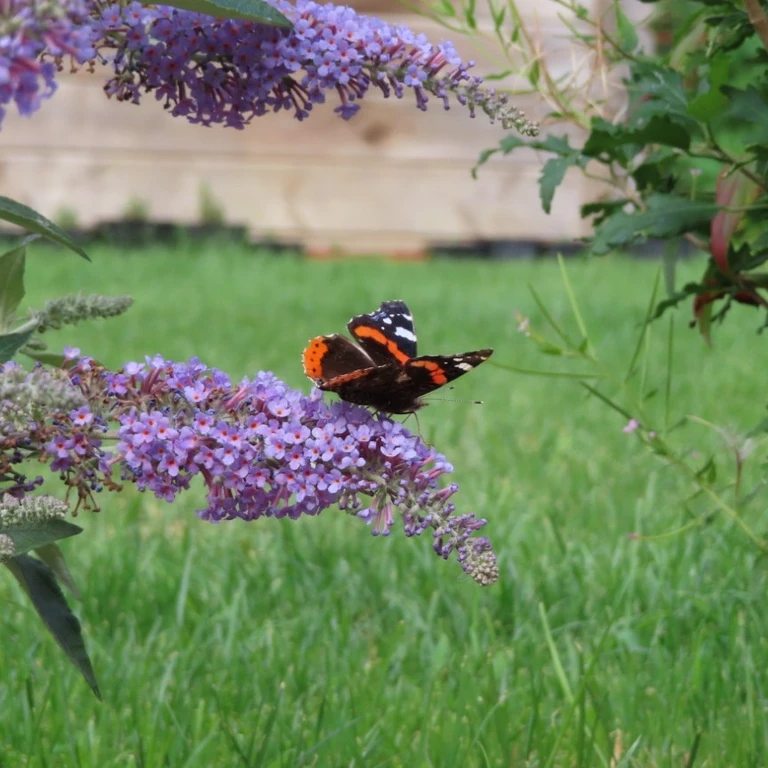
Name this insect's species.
Vanessa atalanta
